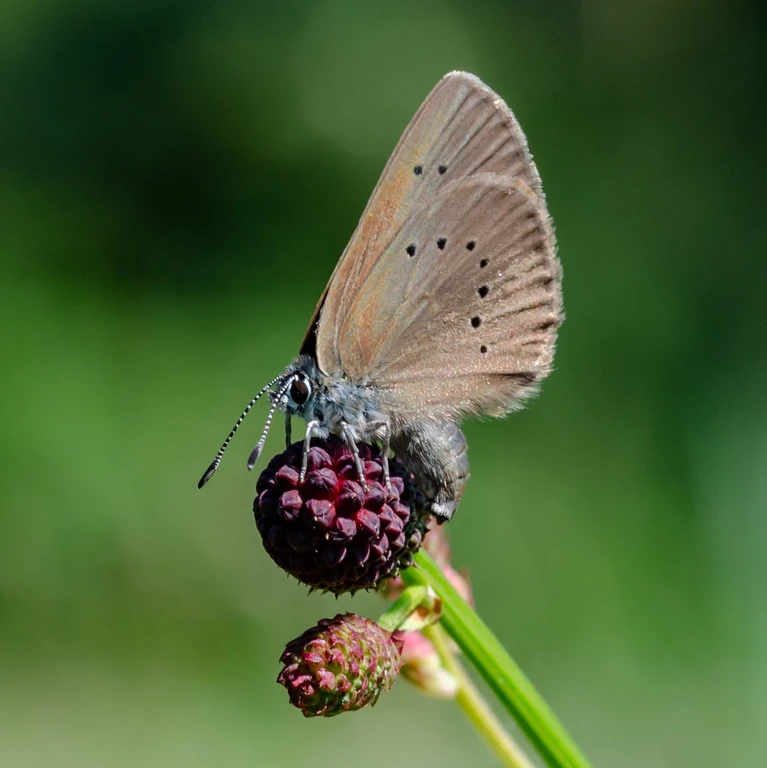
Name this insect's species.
Phengaris nausithous (also Maculinea nausithous)
